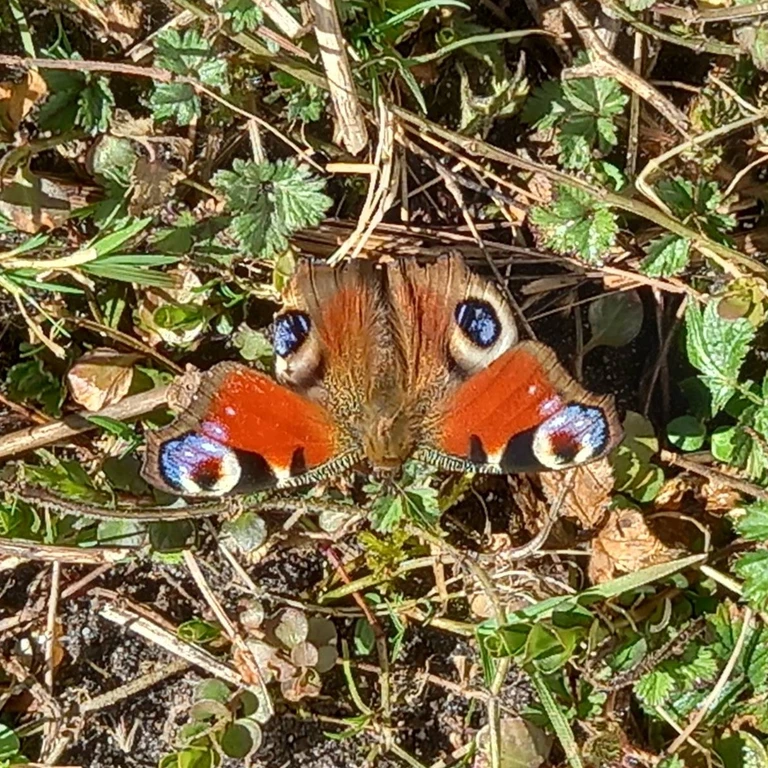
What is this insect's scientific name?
Aglais io
